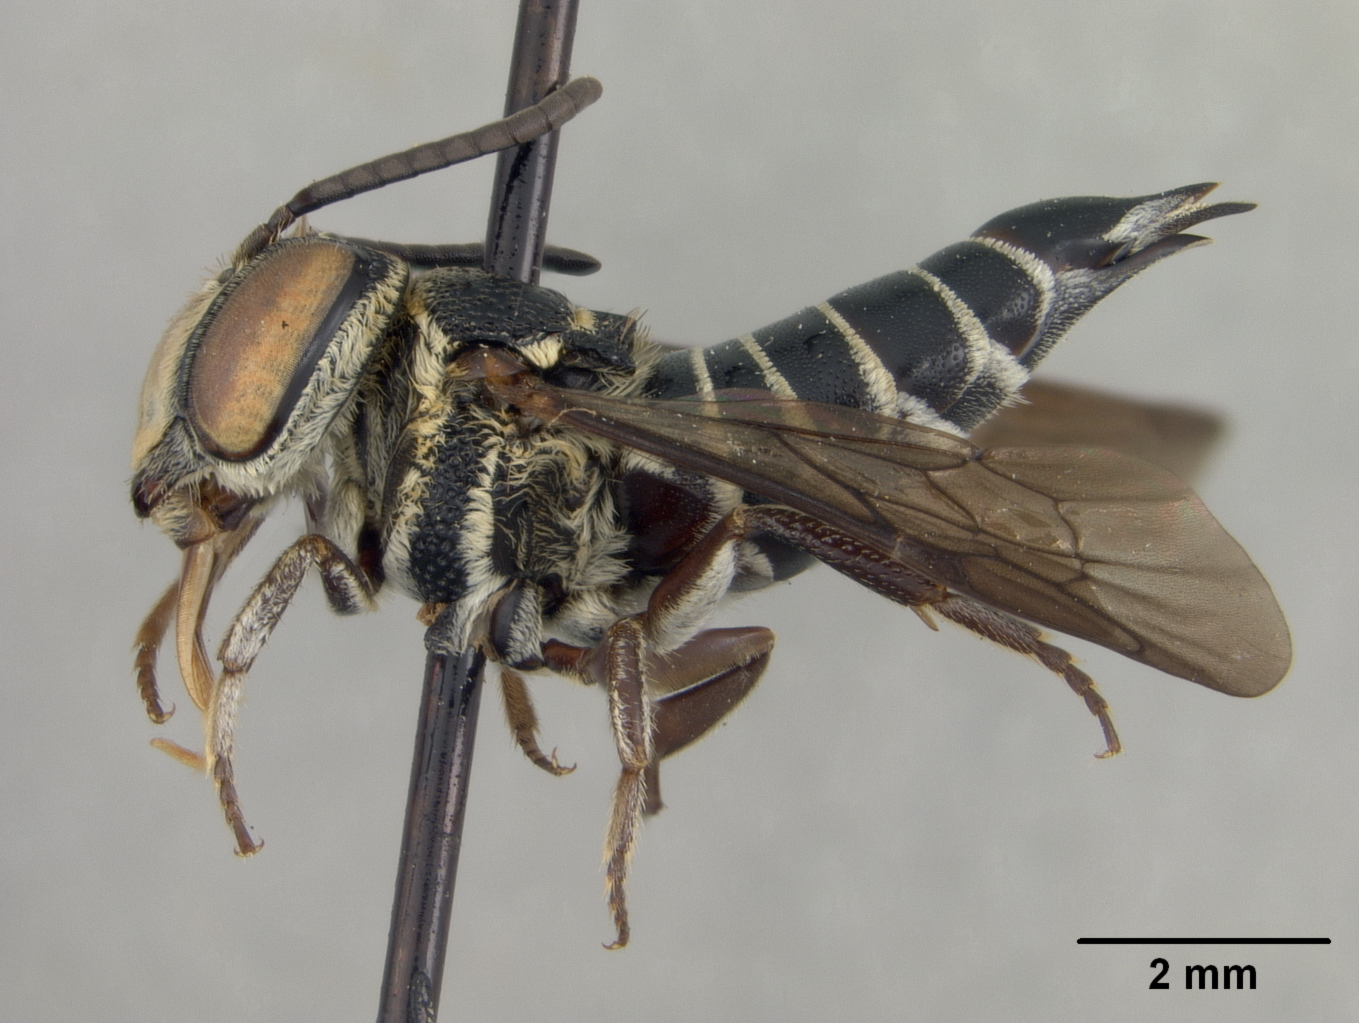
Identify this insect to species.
Coelioxys spatuliventer
